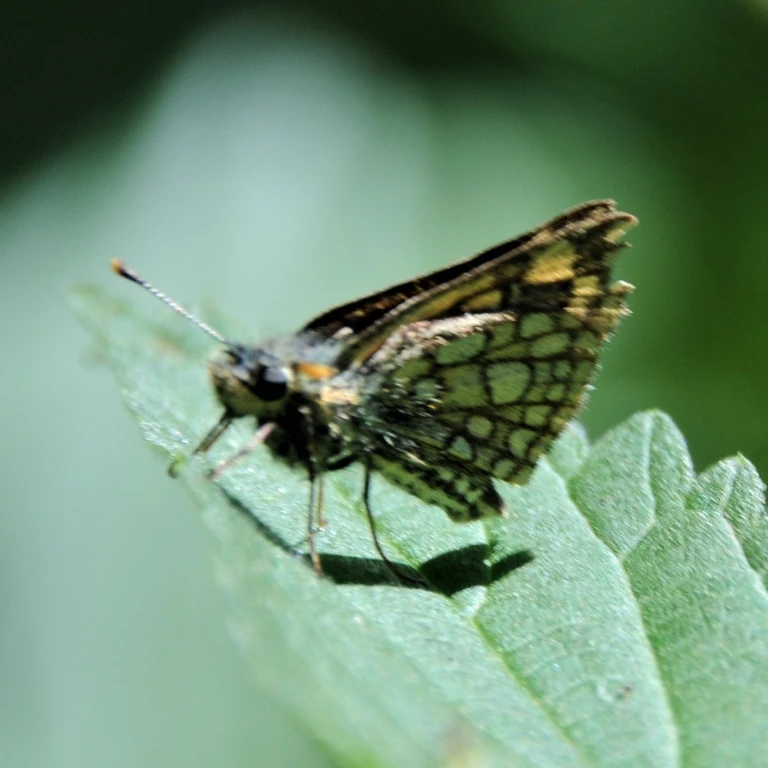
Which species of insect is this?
Carterocephalus palaemon
